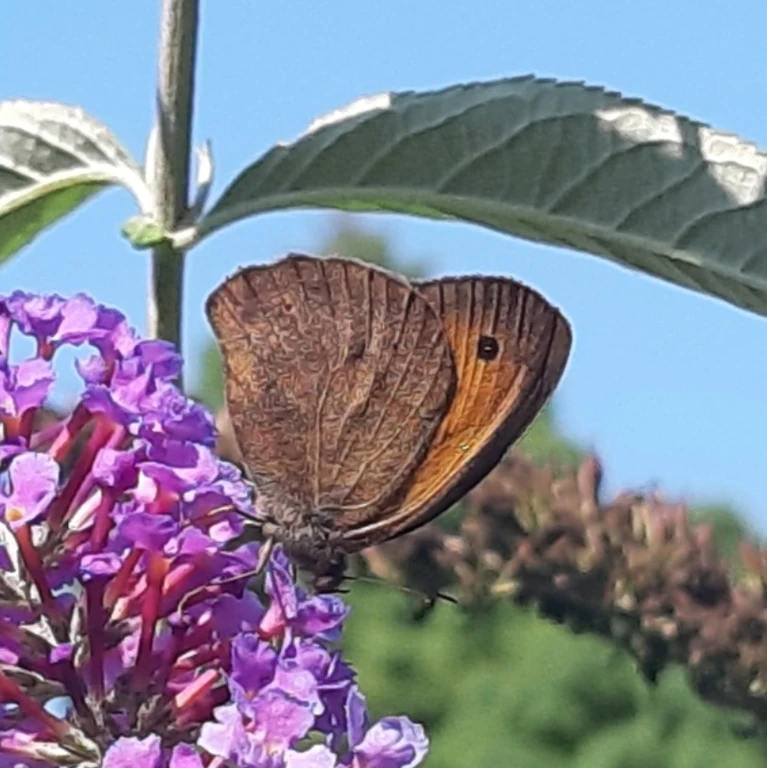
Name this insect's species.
Maniola jurtina
